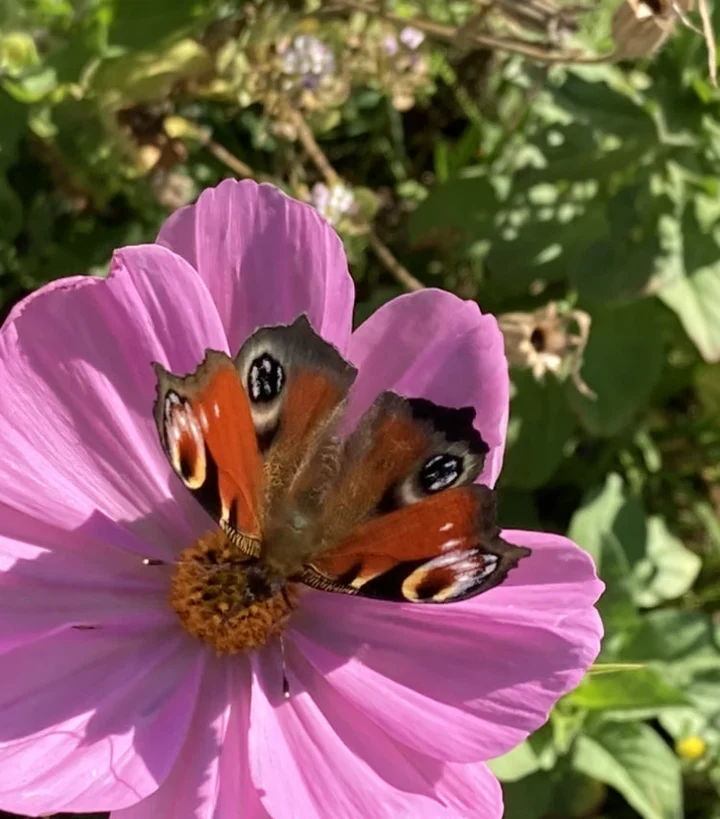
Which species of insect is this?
Aglais io
